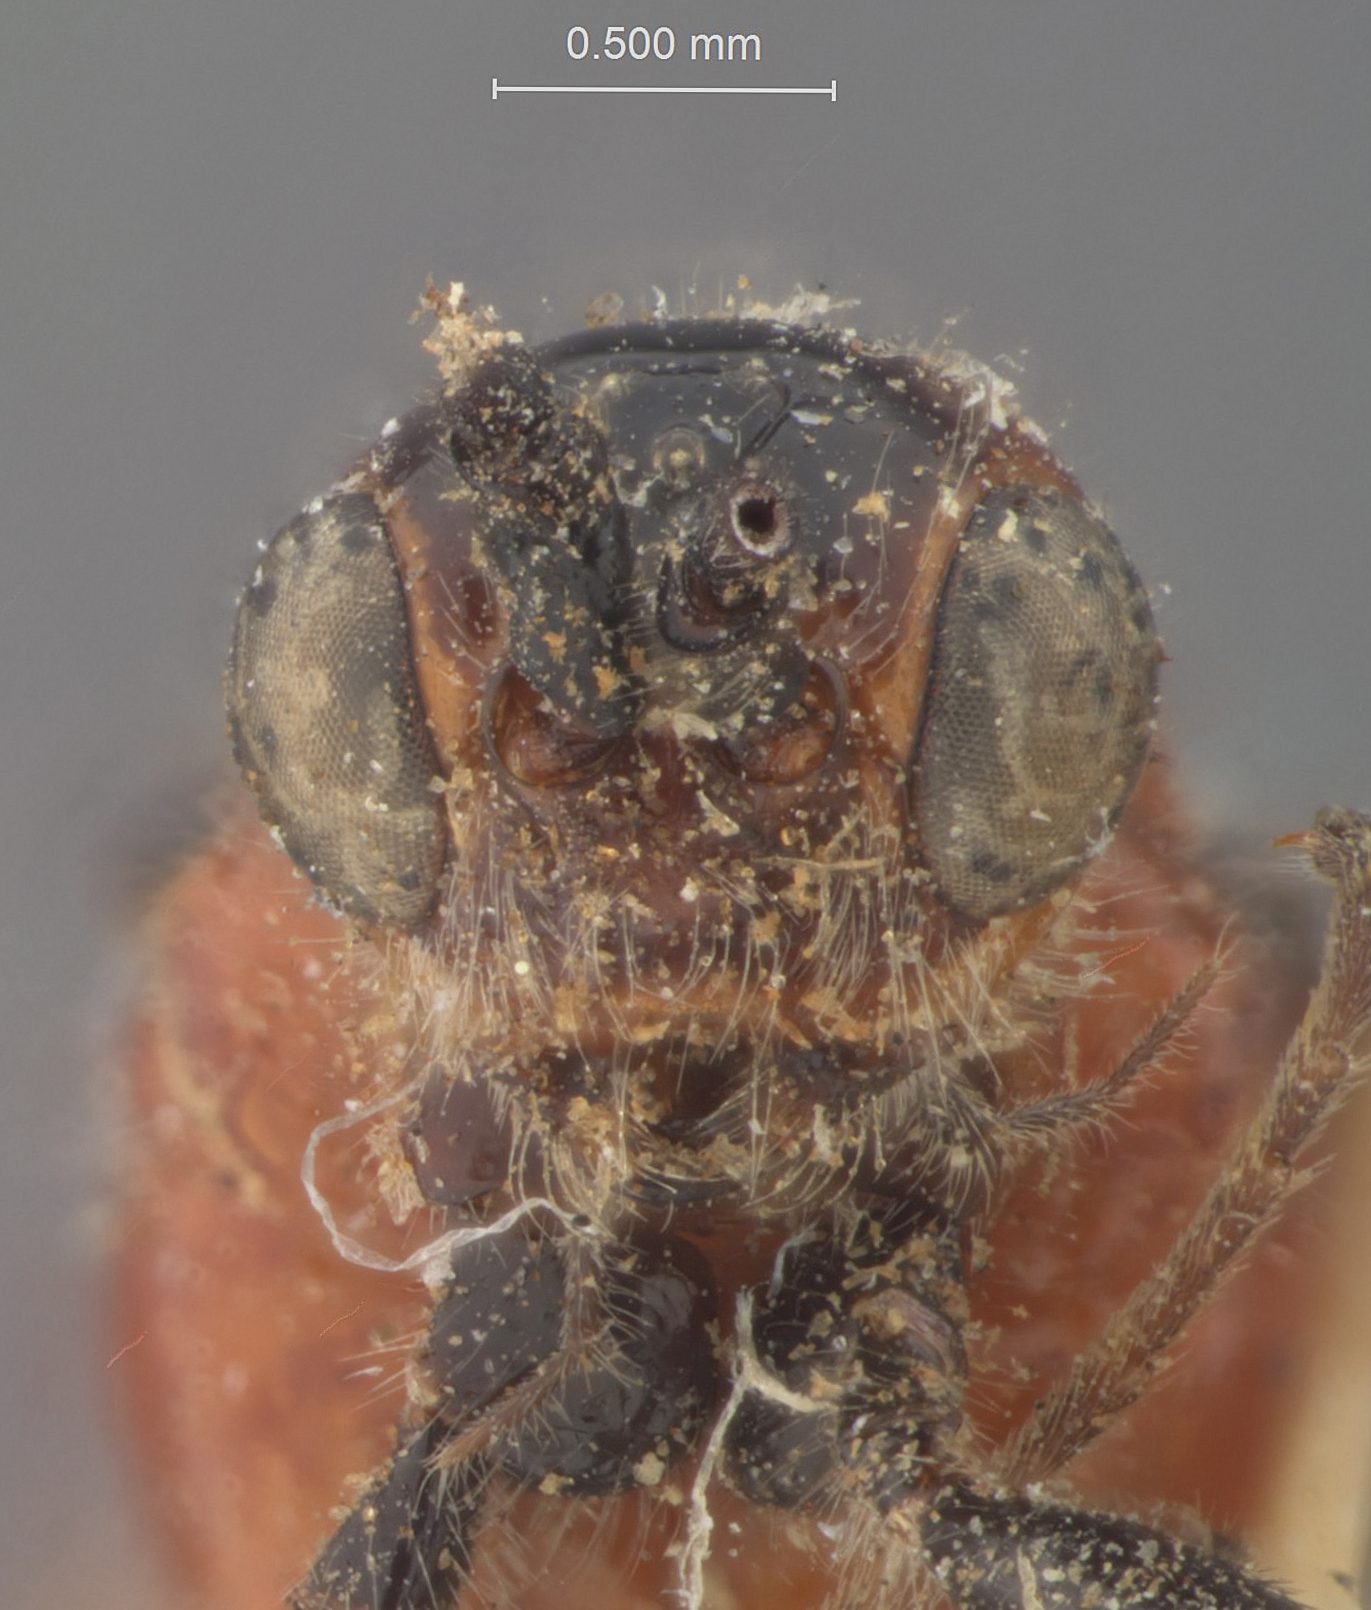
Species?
Atanycolus malii
